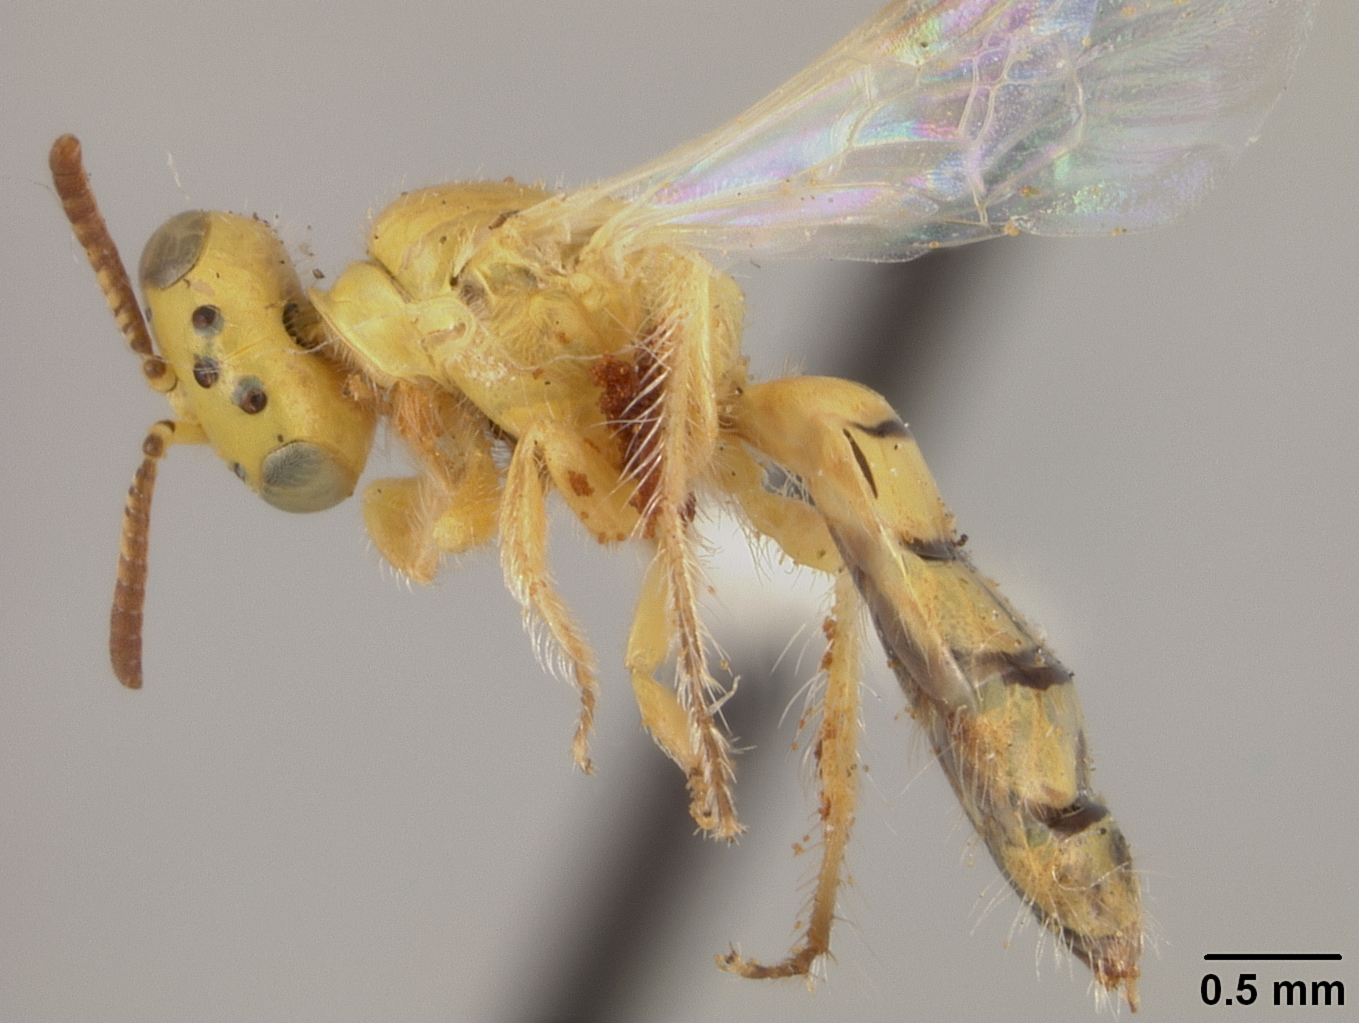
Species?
Perdita punctosignata
